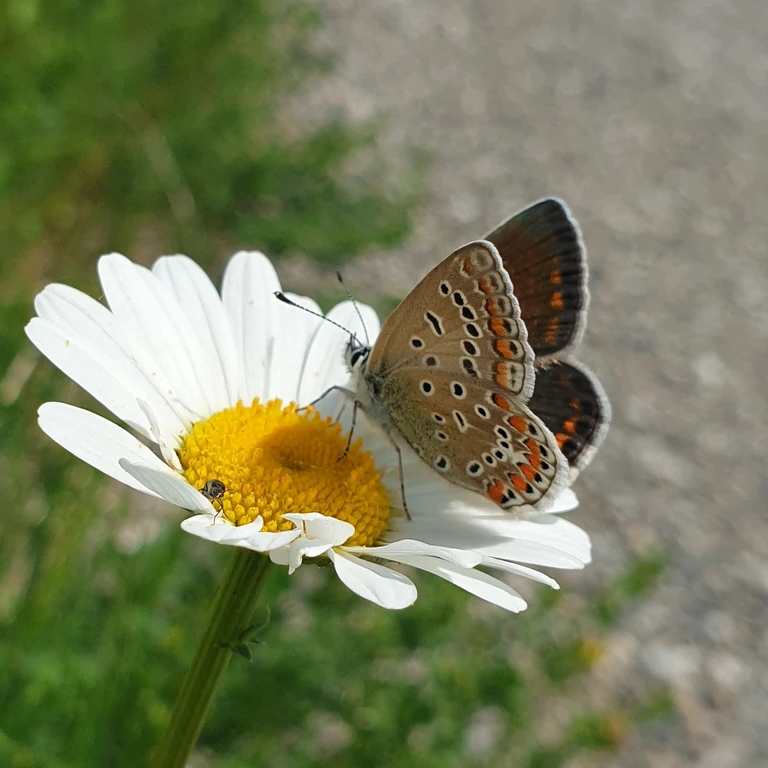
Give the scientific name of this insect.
Polyommatus icarus
